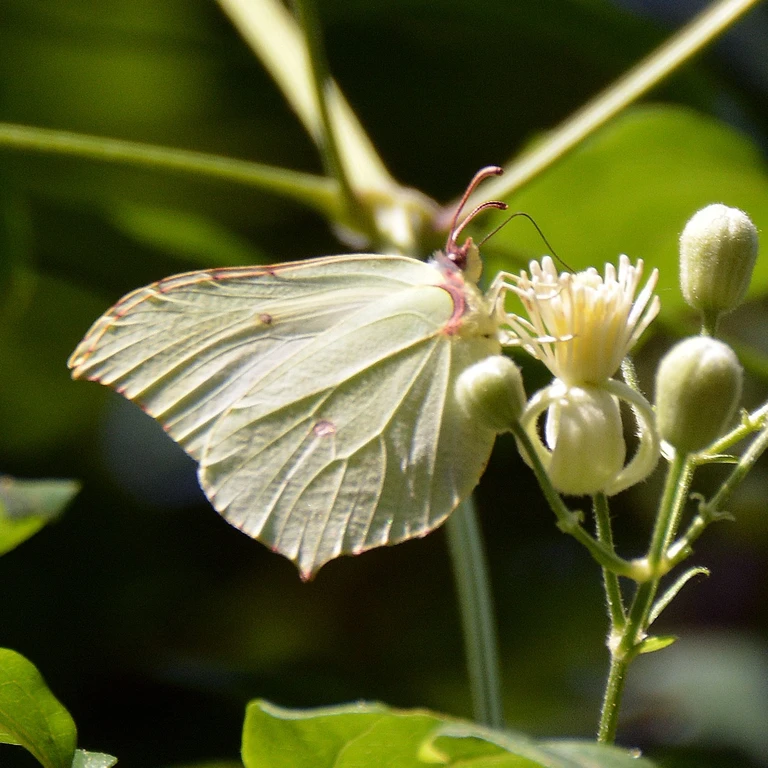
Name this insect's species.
Gonepteryx rhamni
